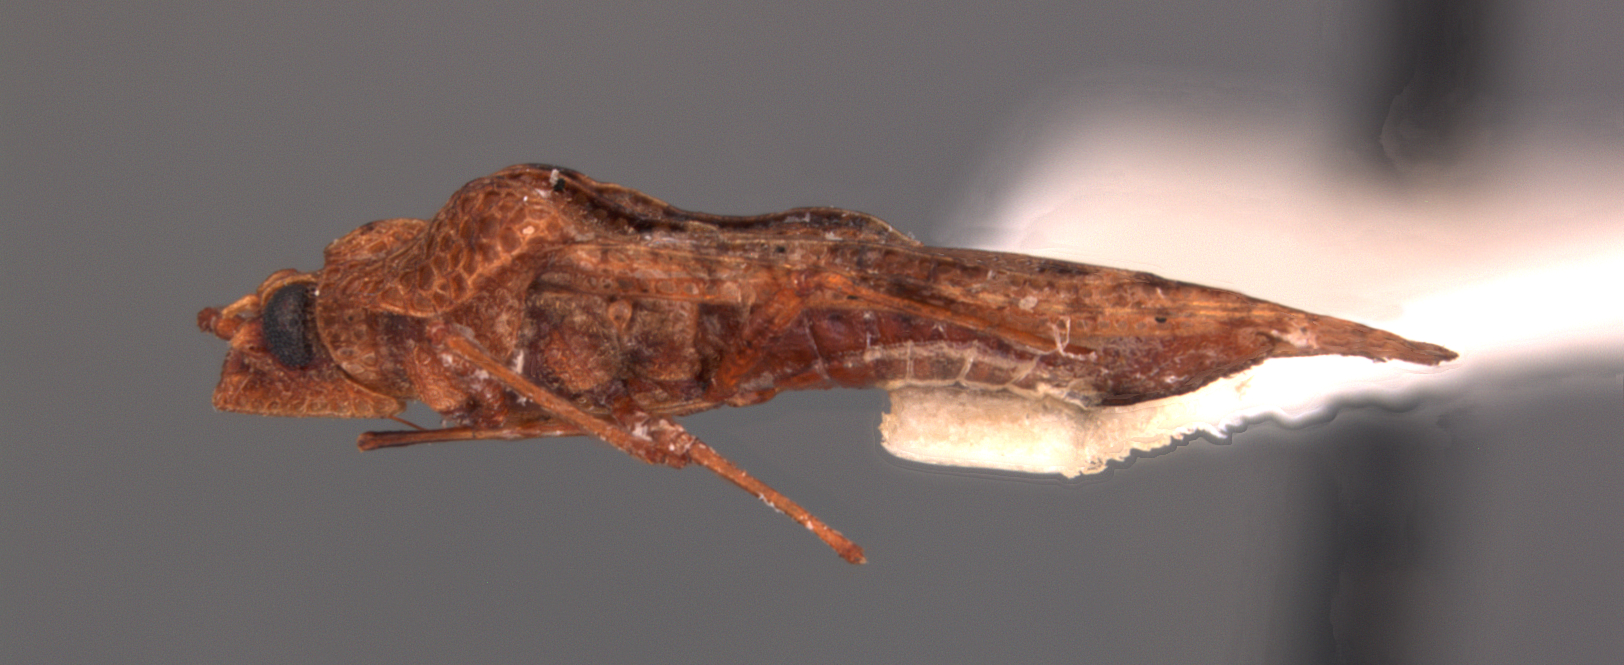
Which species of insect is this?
Phystaocheila major
